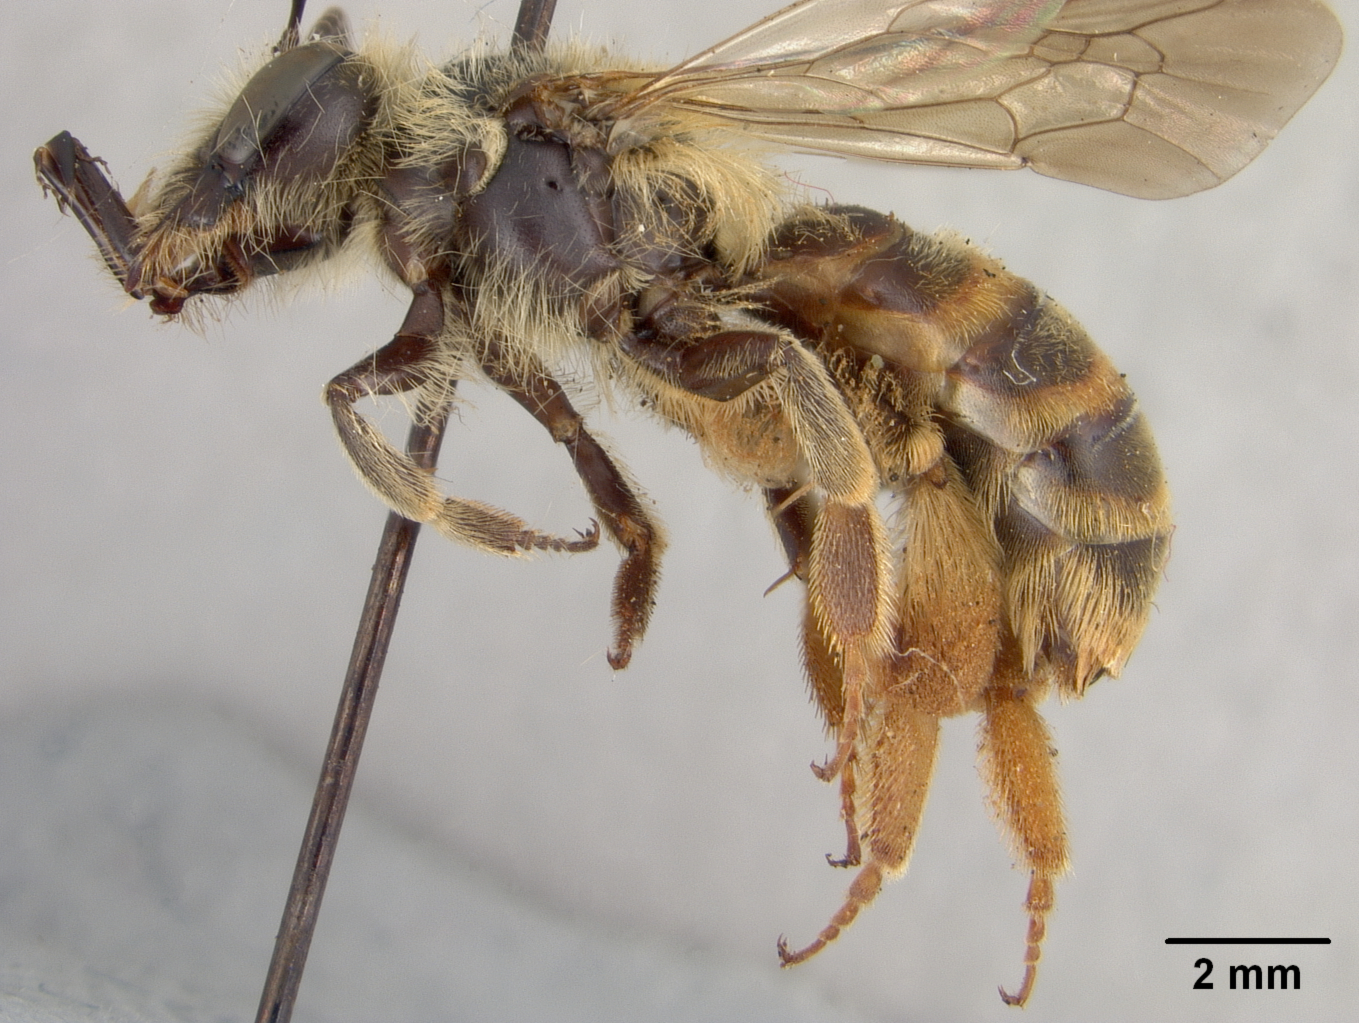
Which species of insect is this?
Andrena fulminoides
